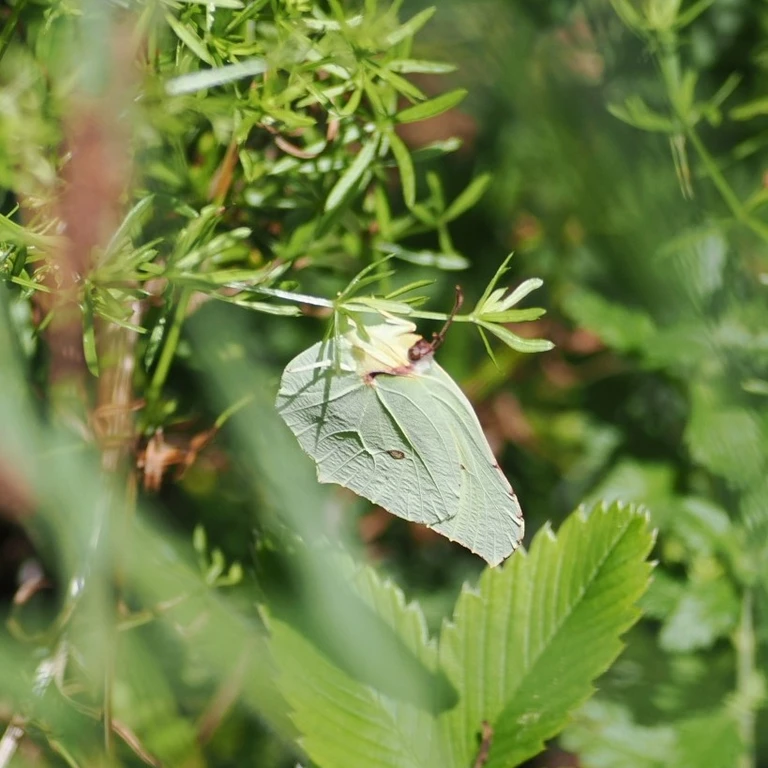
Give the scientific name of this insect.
Gonepteryx rhamni
